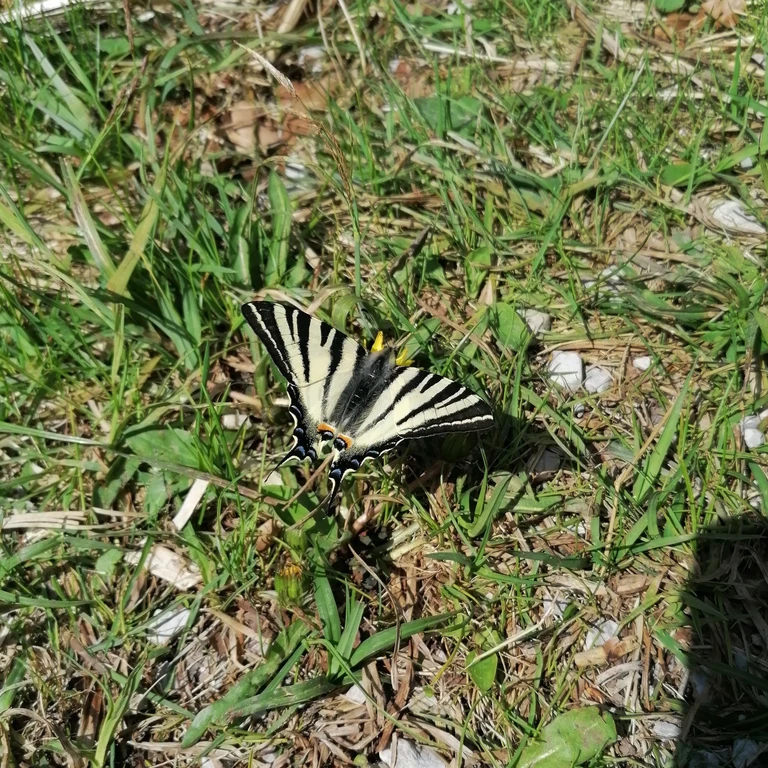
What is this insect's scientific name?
Iphiclides podalirius
